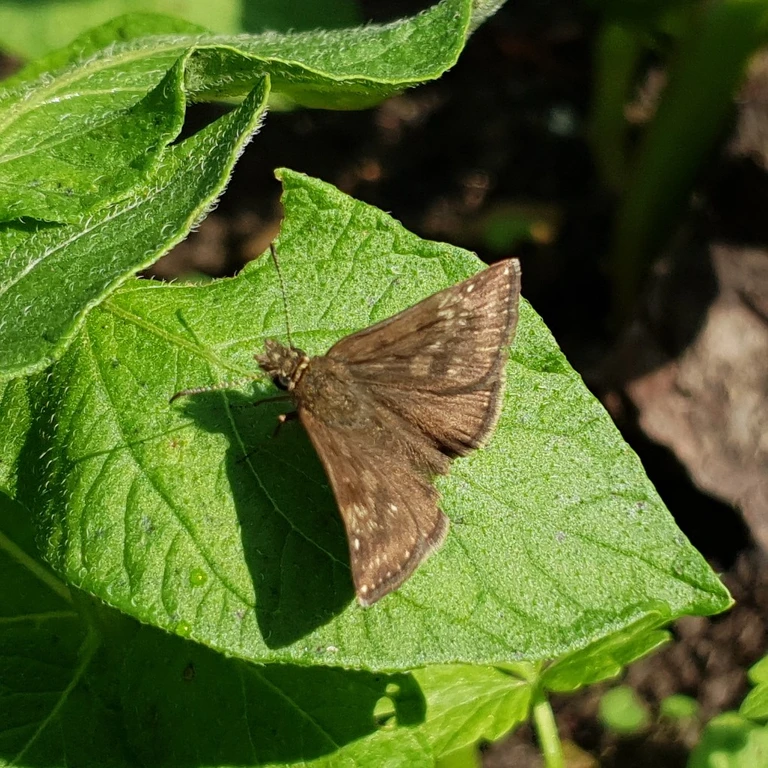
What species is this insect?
Erynnis tages
